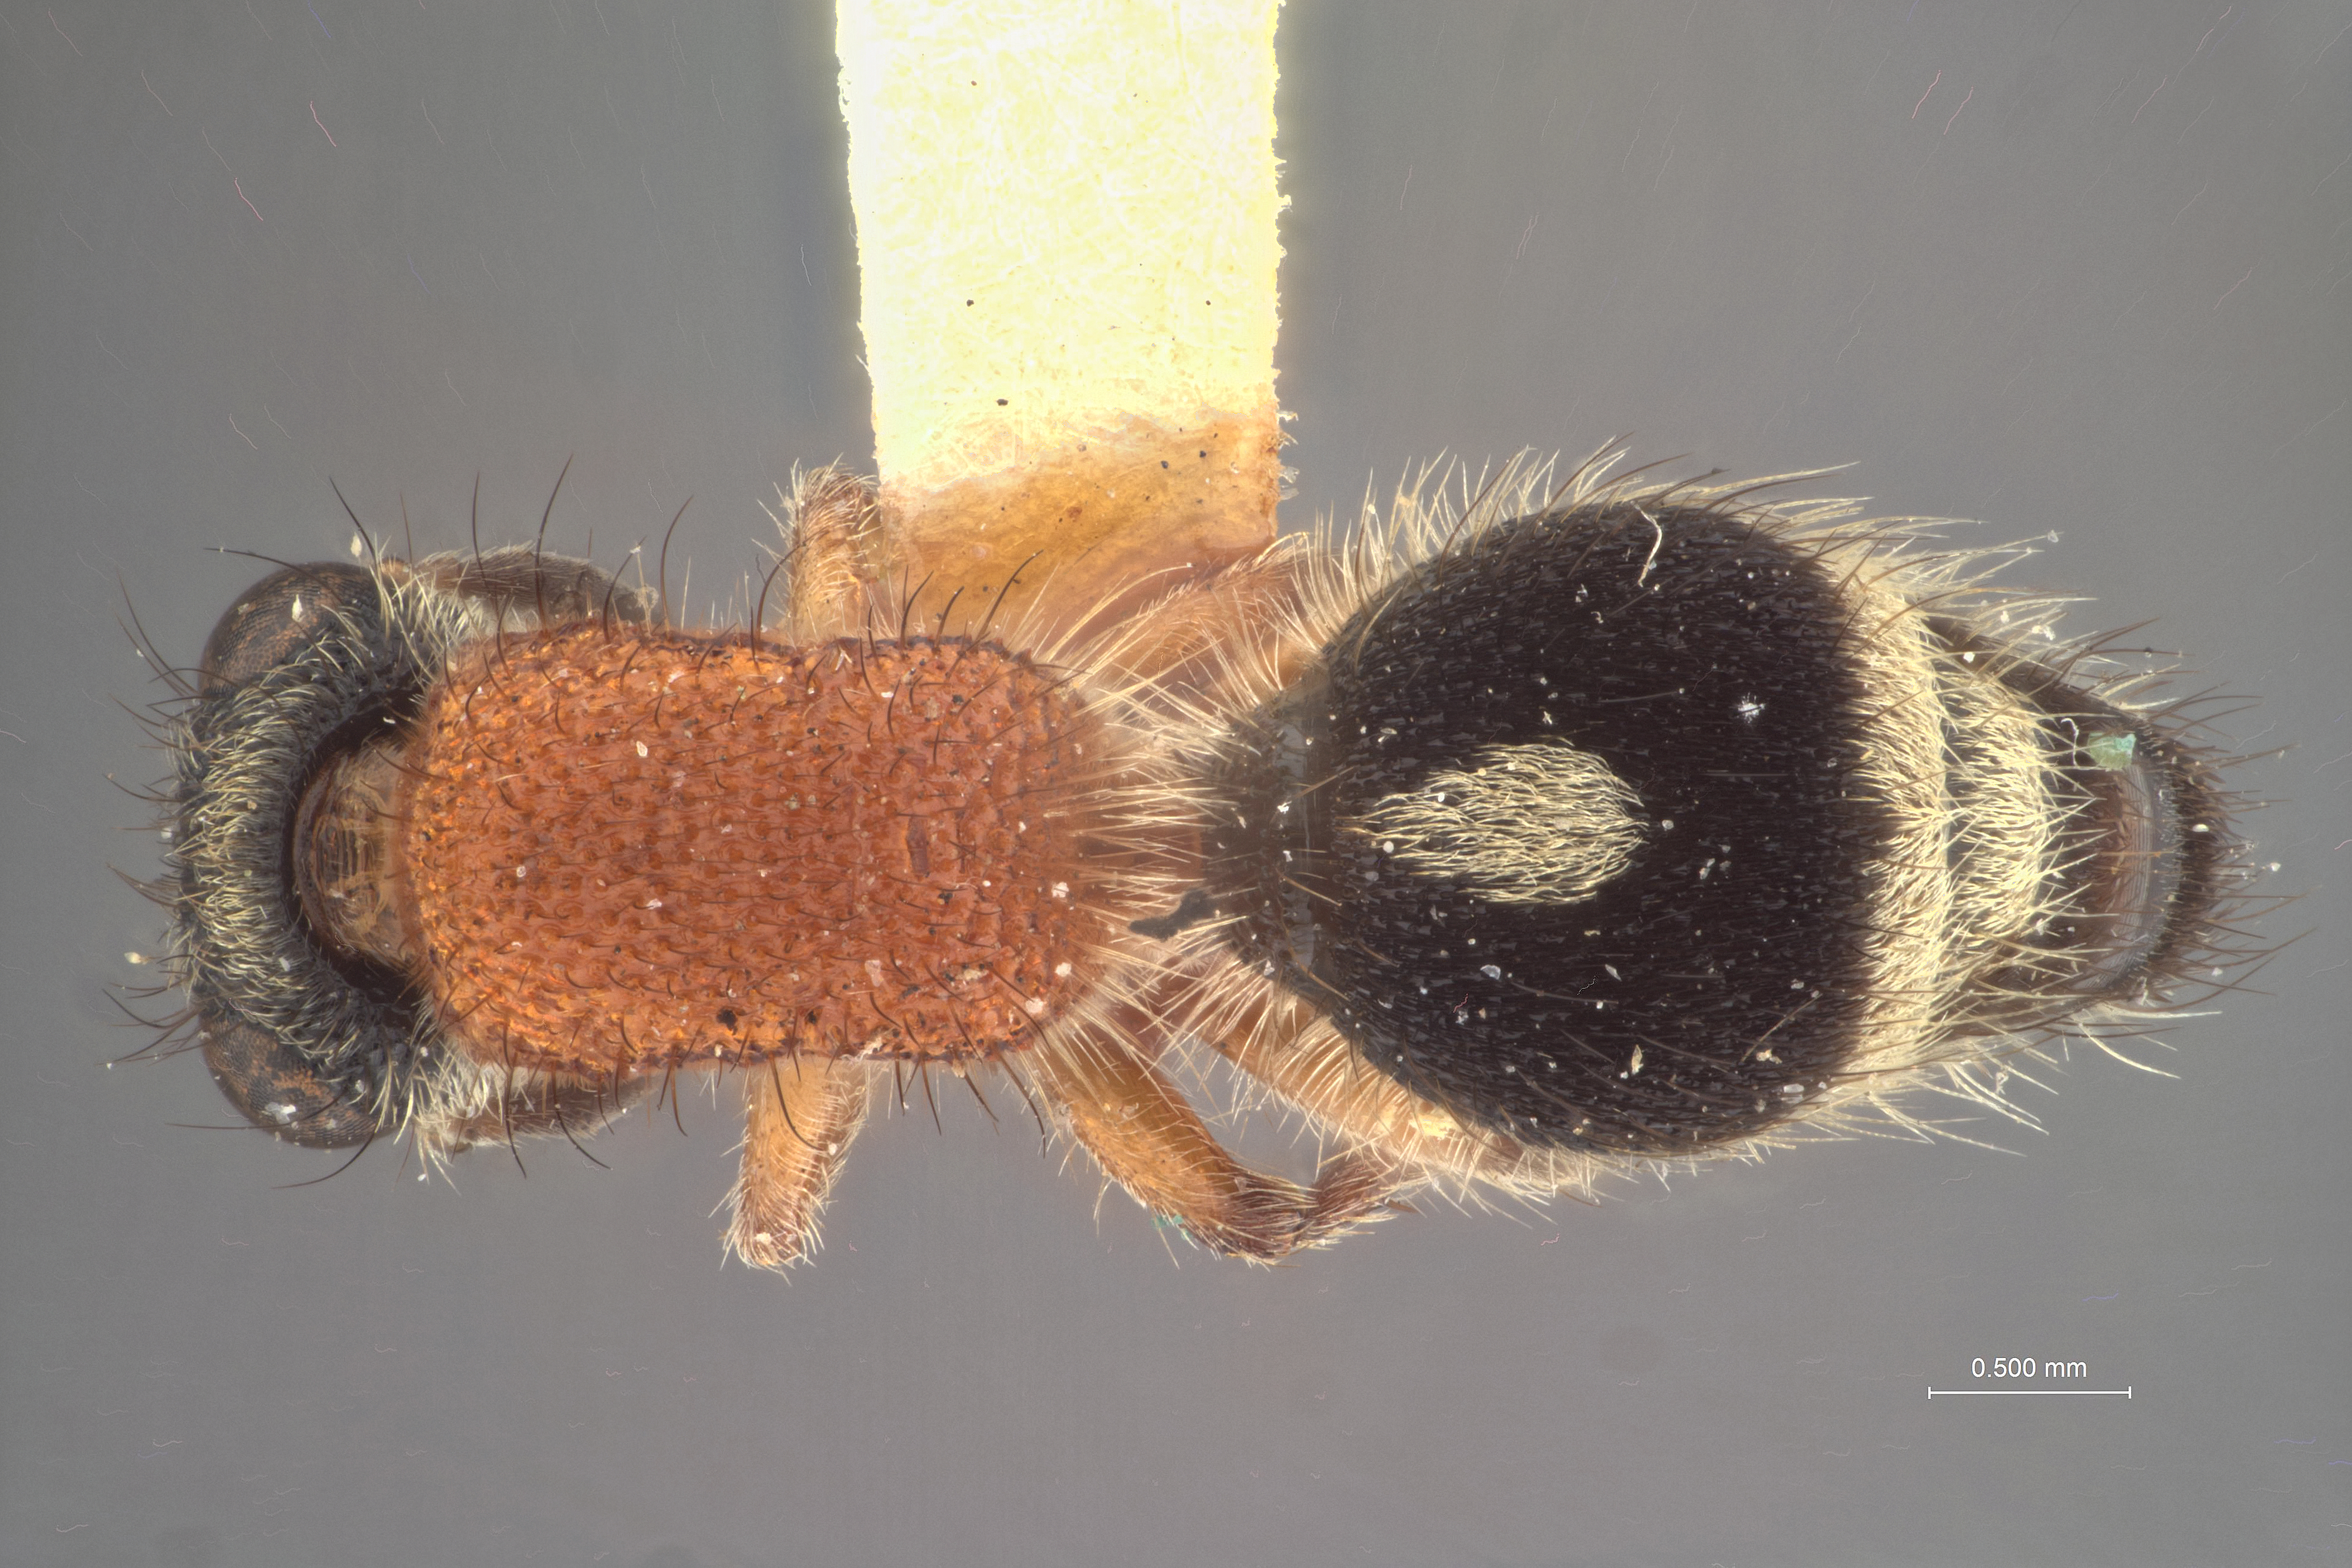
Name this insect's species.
Smicromyrme fura
